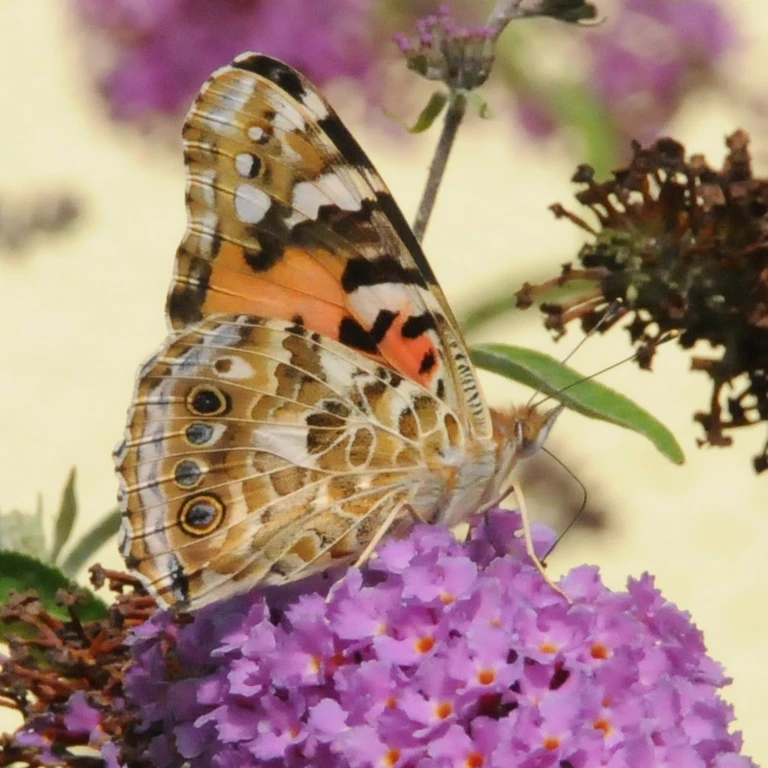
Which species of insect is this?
Vanessa cardui
